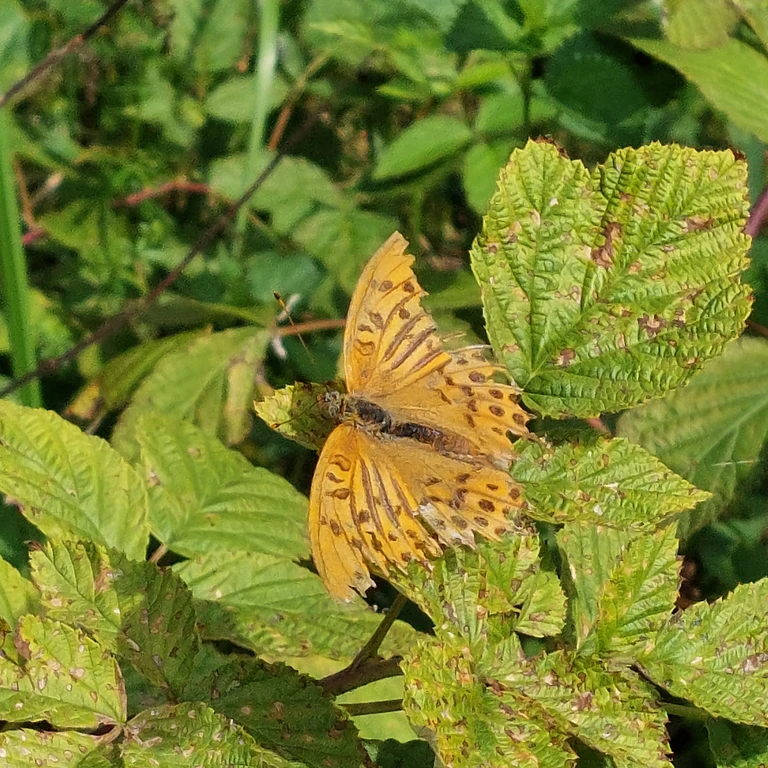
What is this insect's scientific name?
Argynnis paphia
